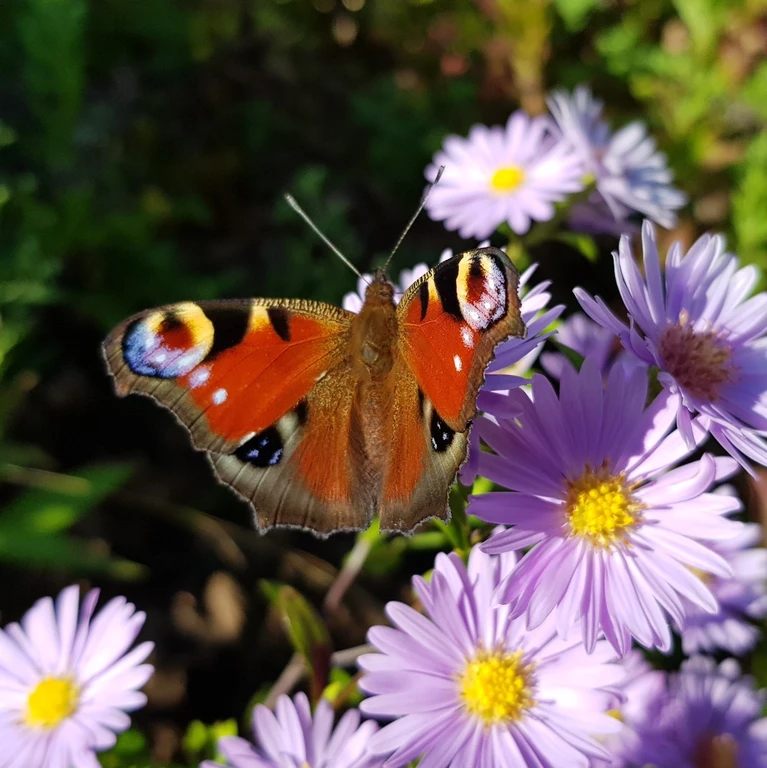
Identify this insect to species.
Aglais io
